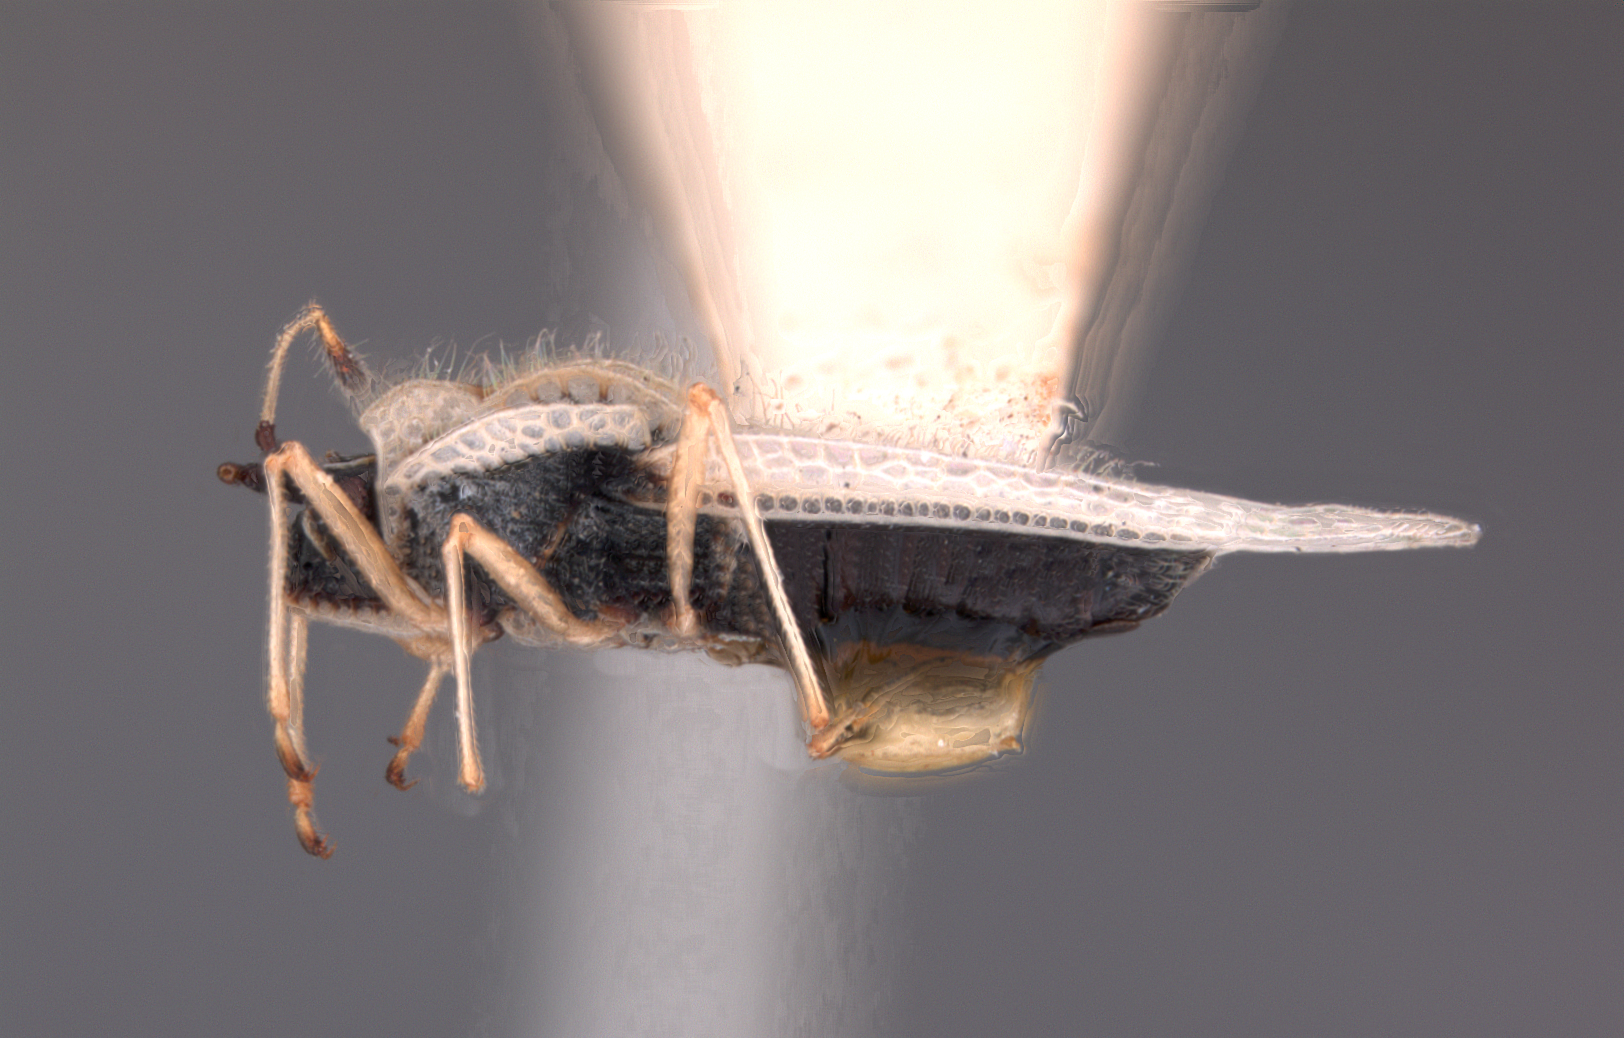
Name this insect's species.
Gargaphia albescens
